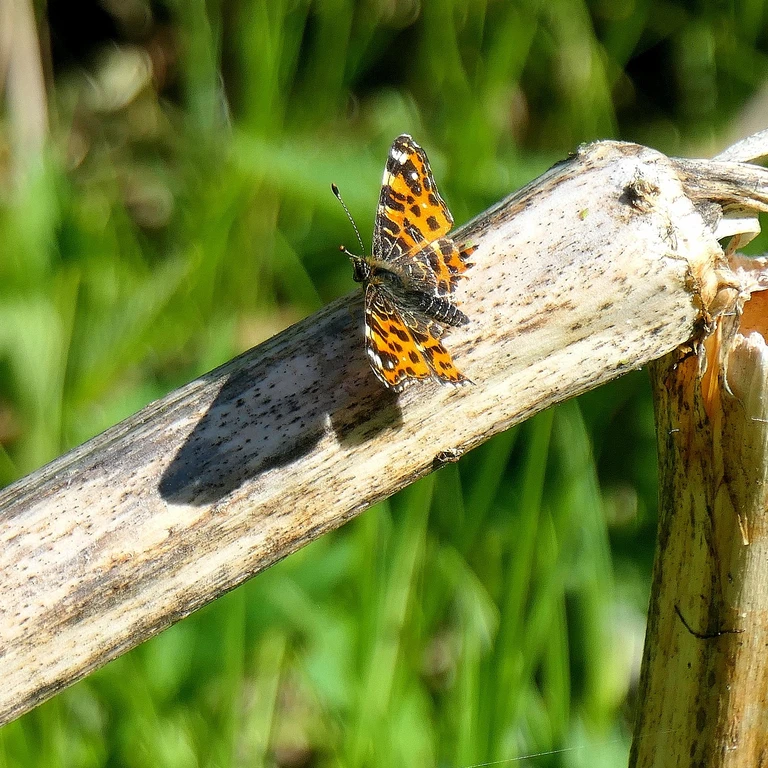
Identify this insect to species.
Araschnia levana
